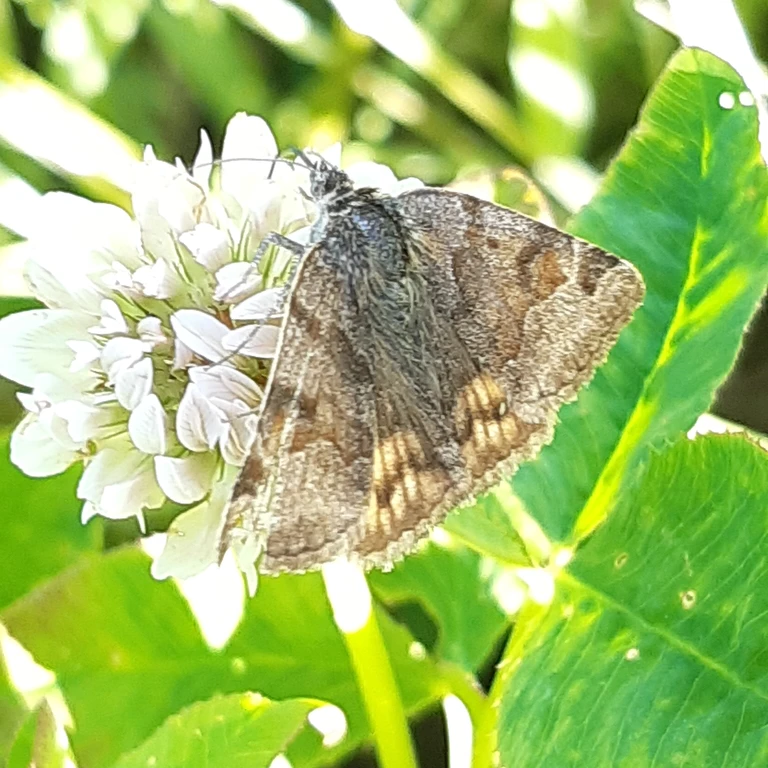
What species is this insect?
Euclidia glyphica
